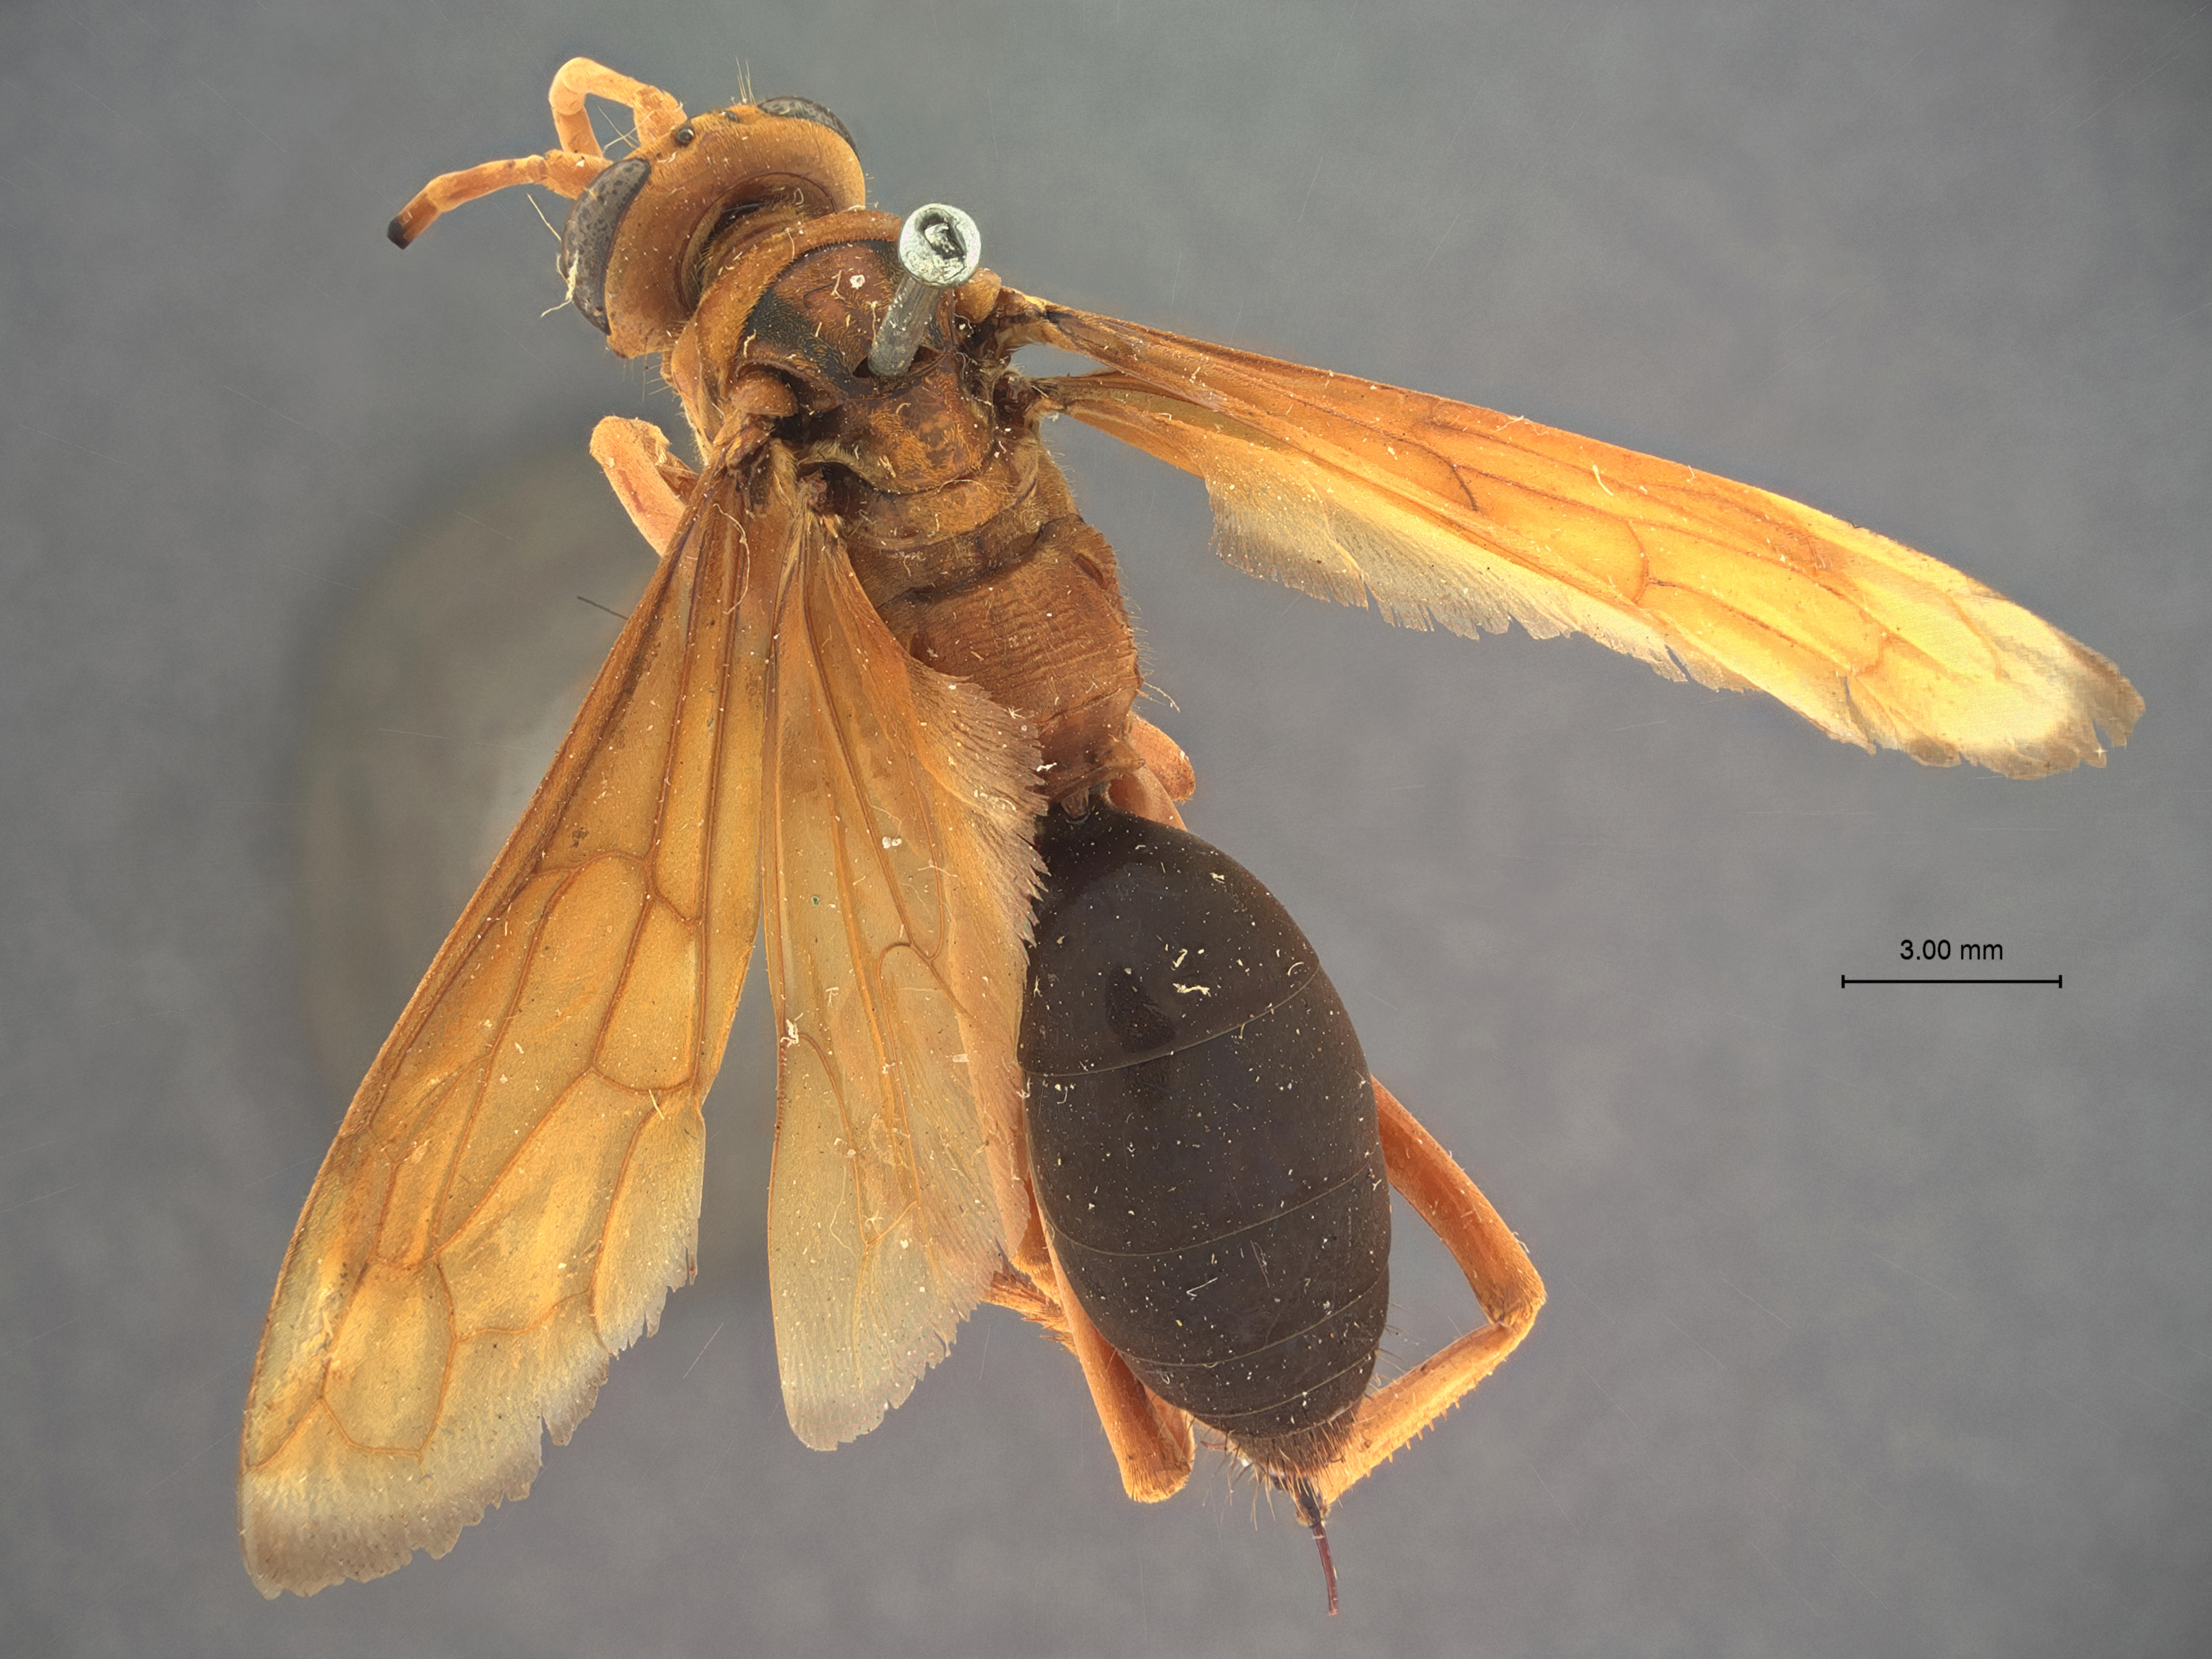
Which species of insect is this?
Hemipepsis bakeri
